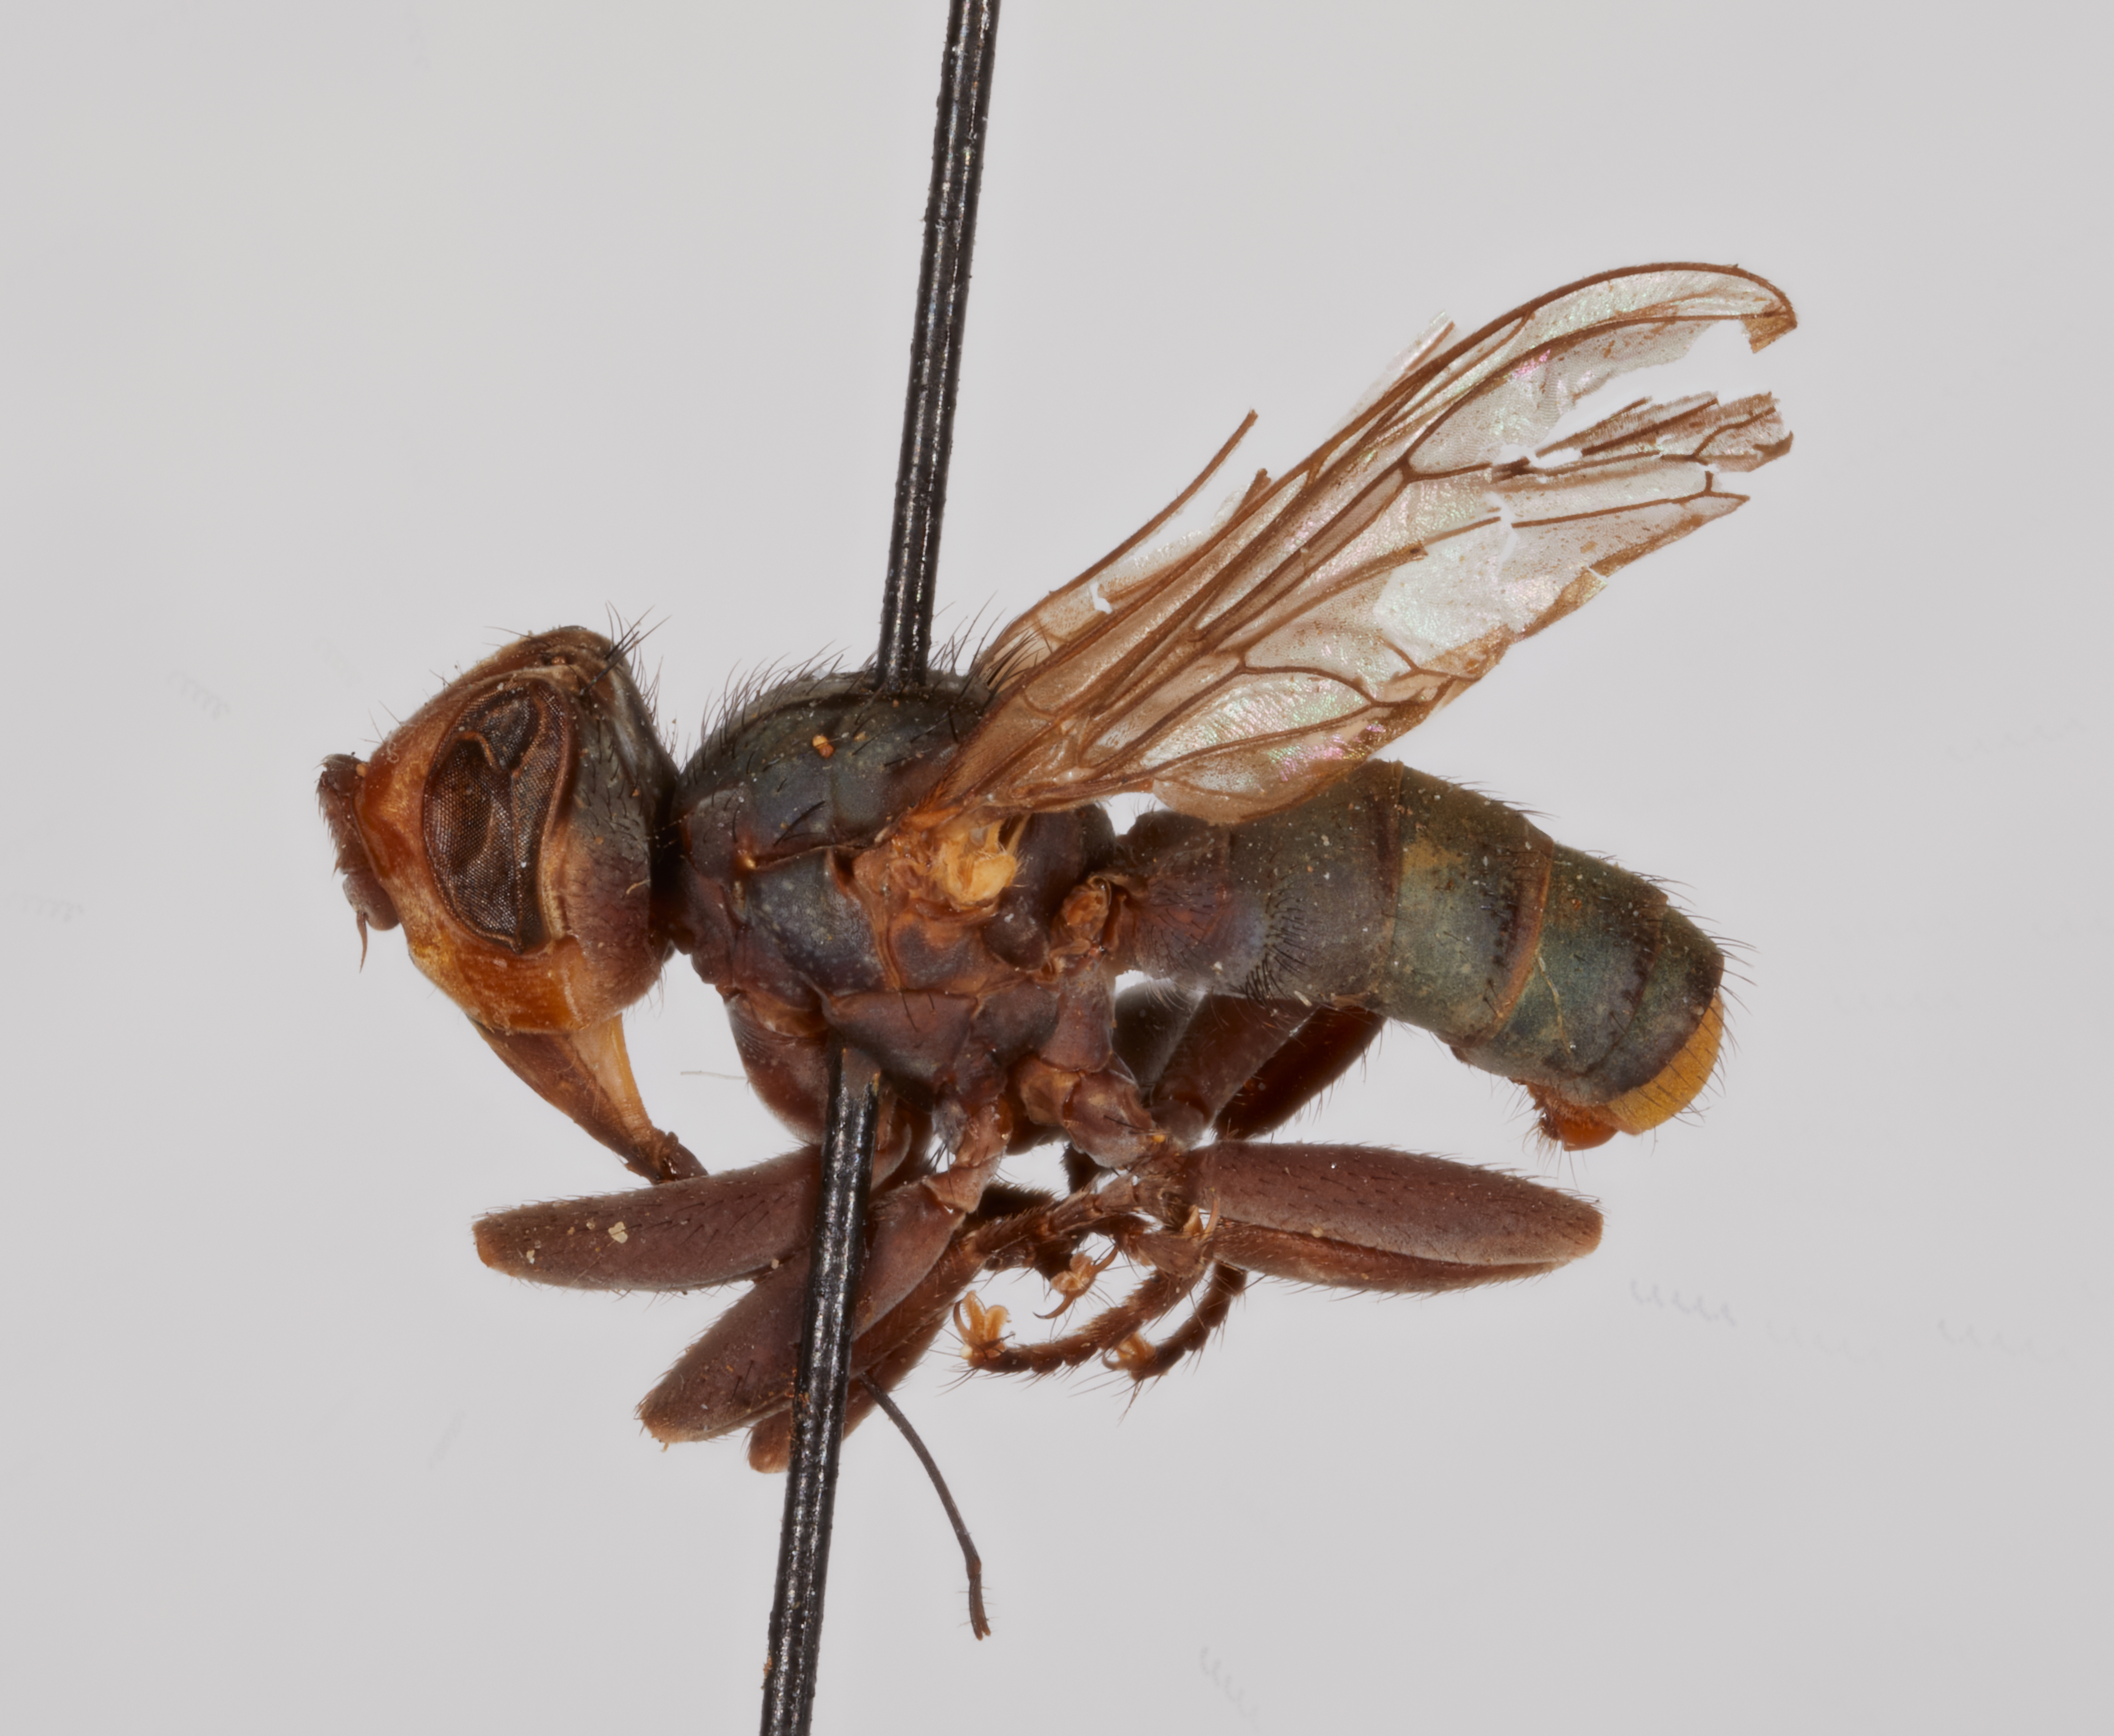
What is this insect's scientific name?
Physocephala aureopygia (also Zodion aureopygium)
